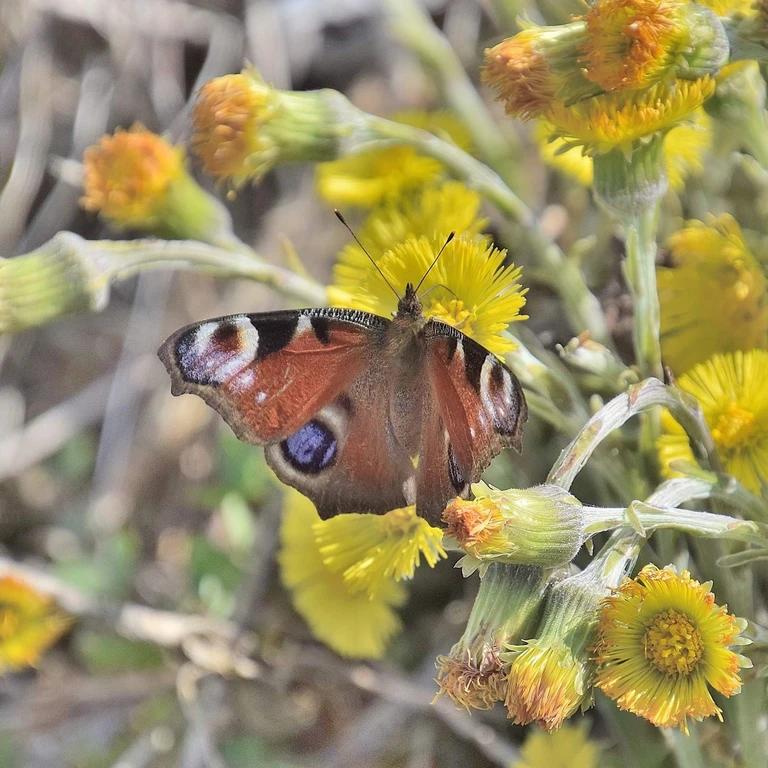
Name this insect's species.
Aglais io
